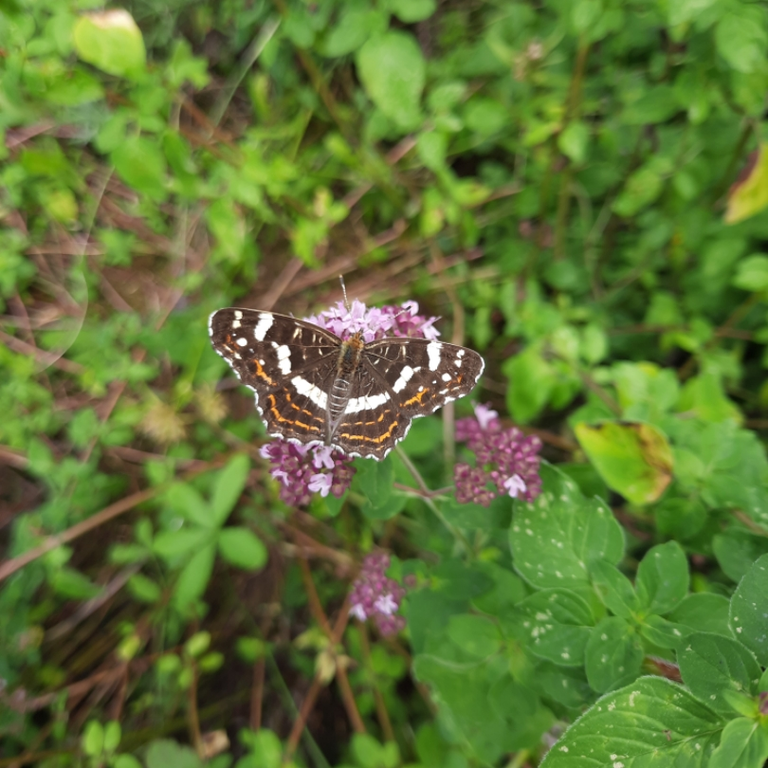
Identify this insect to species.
Araschnia levana
